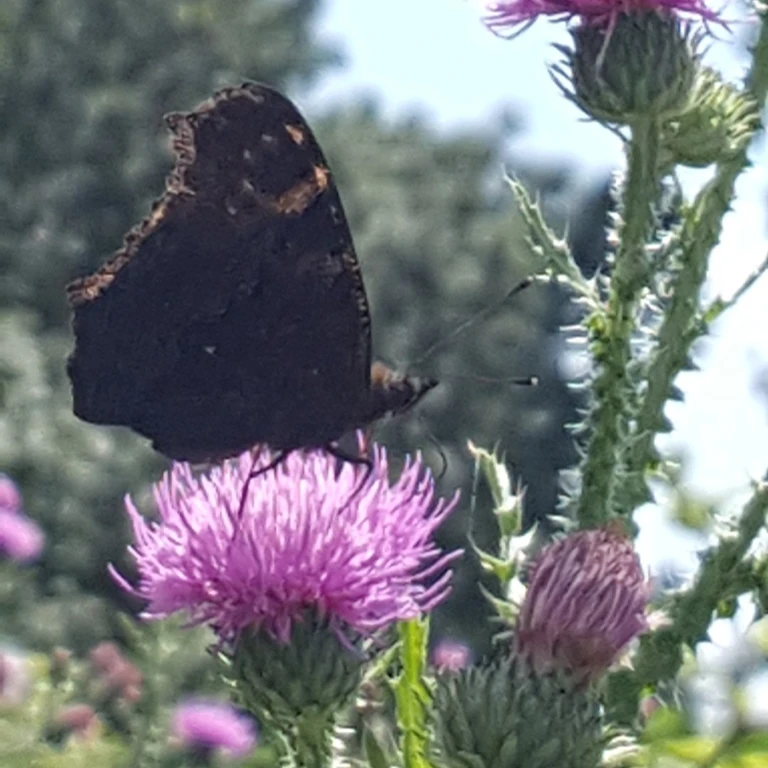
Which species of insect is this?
Aglais io
